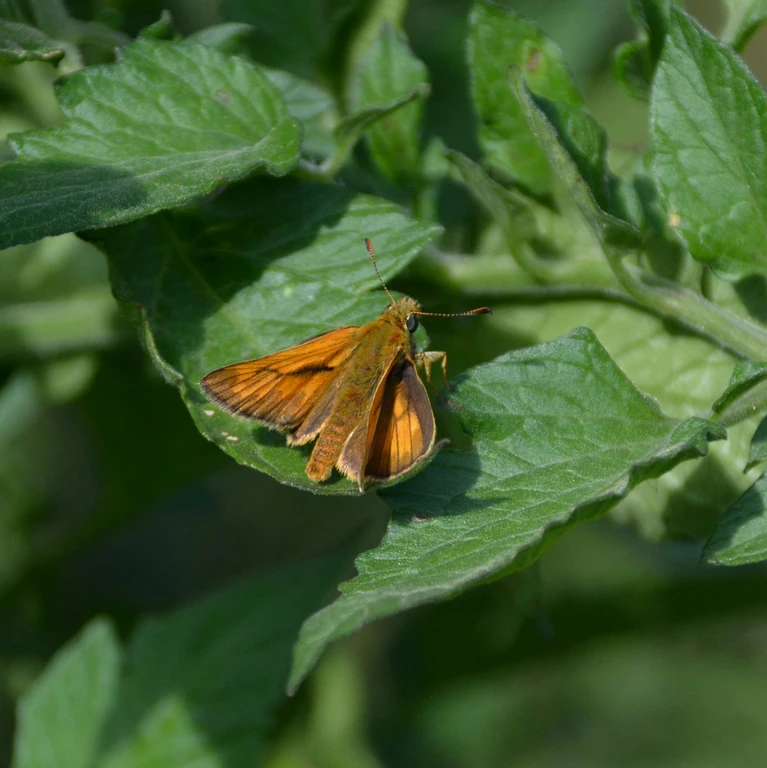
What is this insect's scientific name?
Ochlodes sylvanus (also Ochlodes venata)
